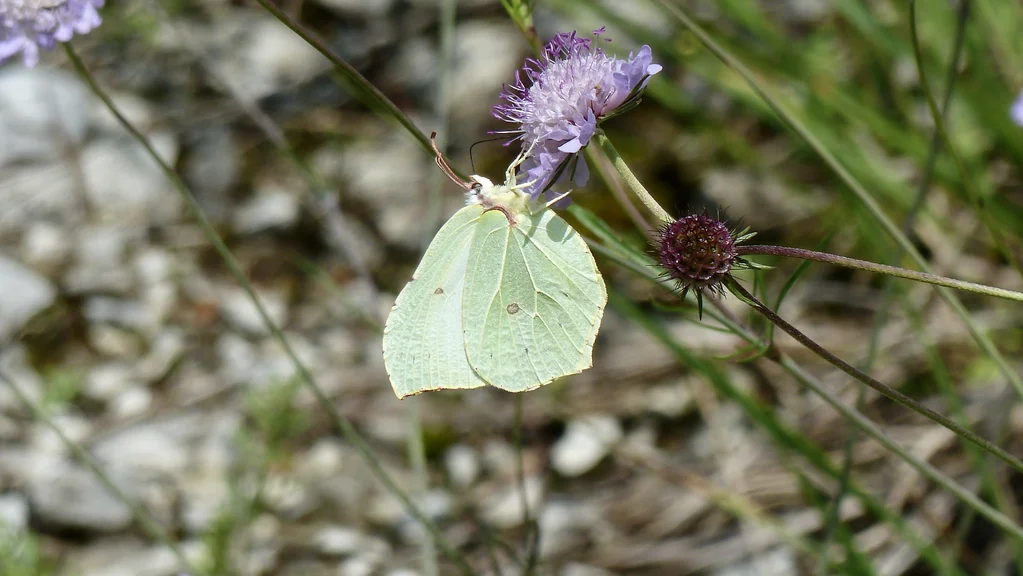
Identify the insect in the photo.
Gonepteryx rhamni
